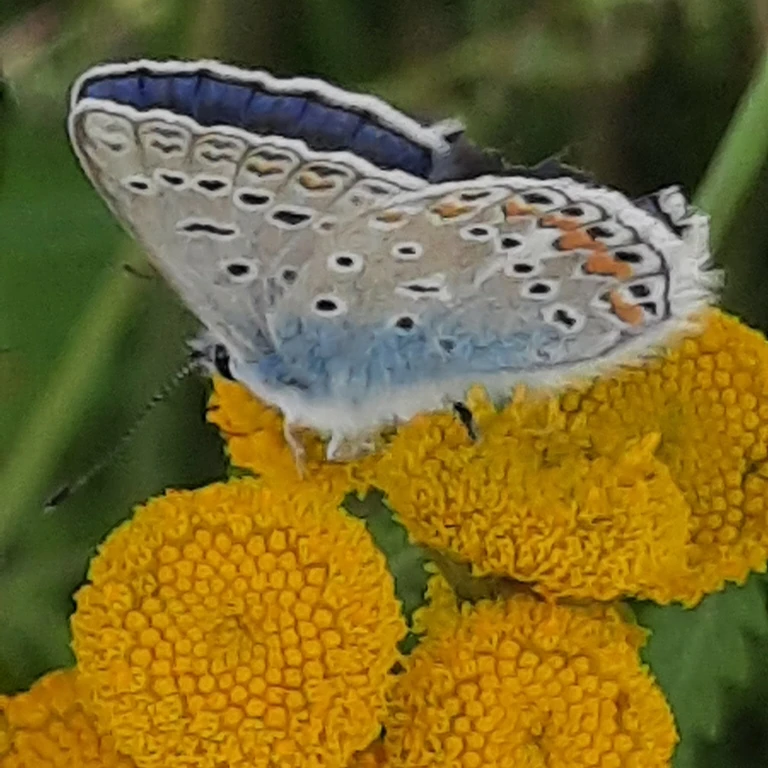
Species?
Polyommatus icarus
